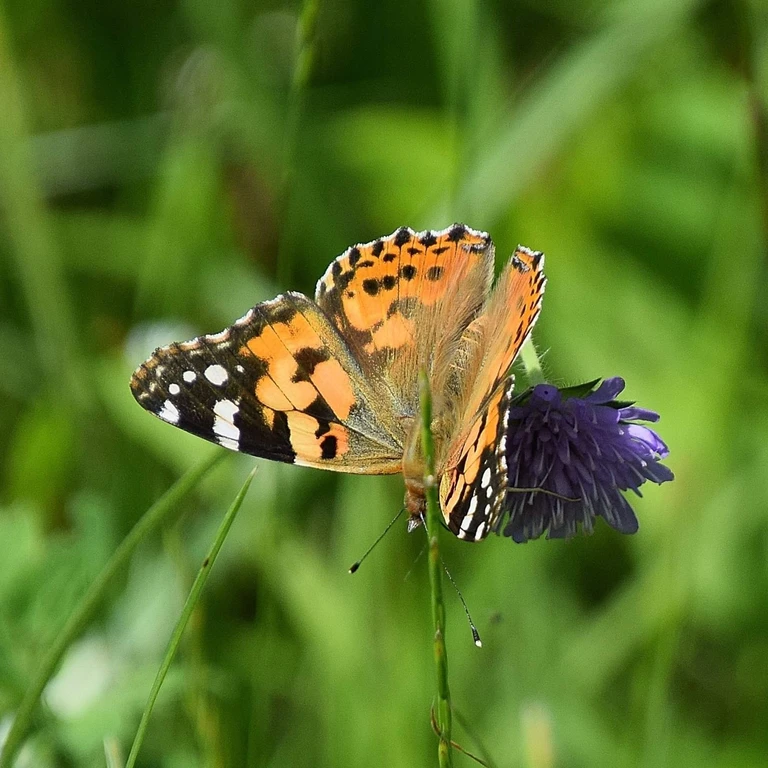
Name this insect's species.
Vanessa cardui
